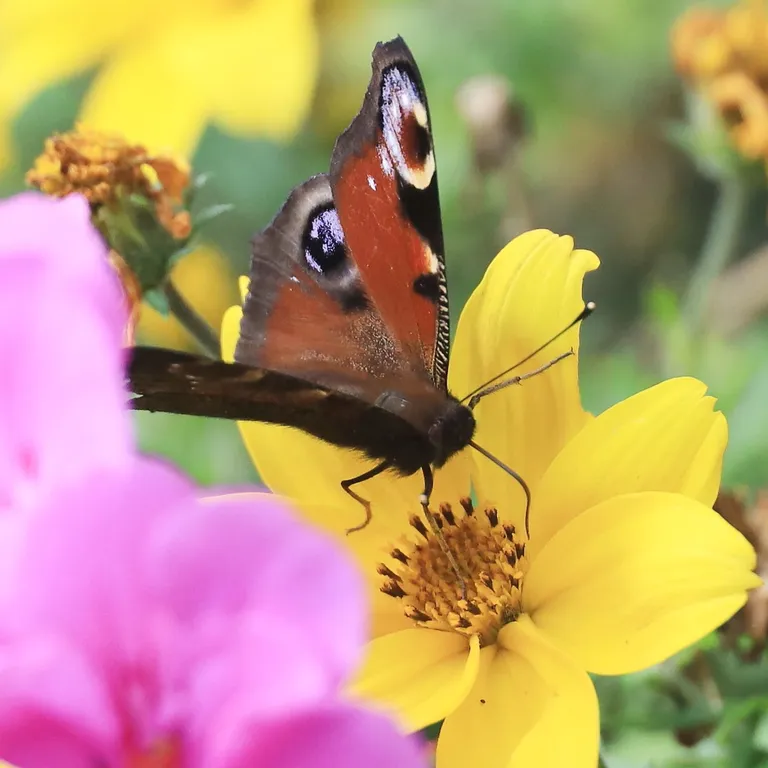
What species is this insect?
Aglais io
